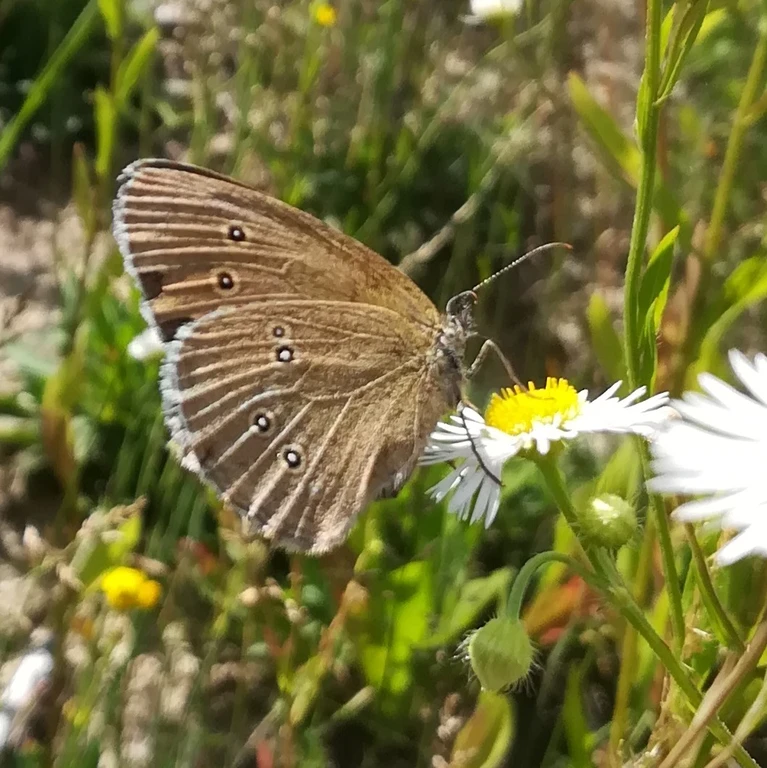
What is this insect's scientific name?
Aphantopus hyperantus
